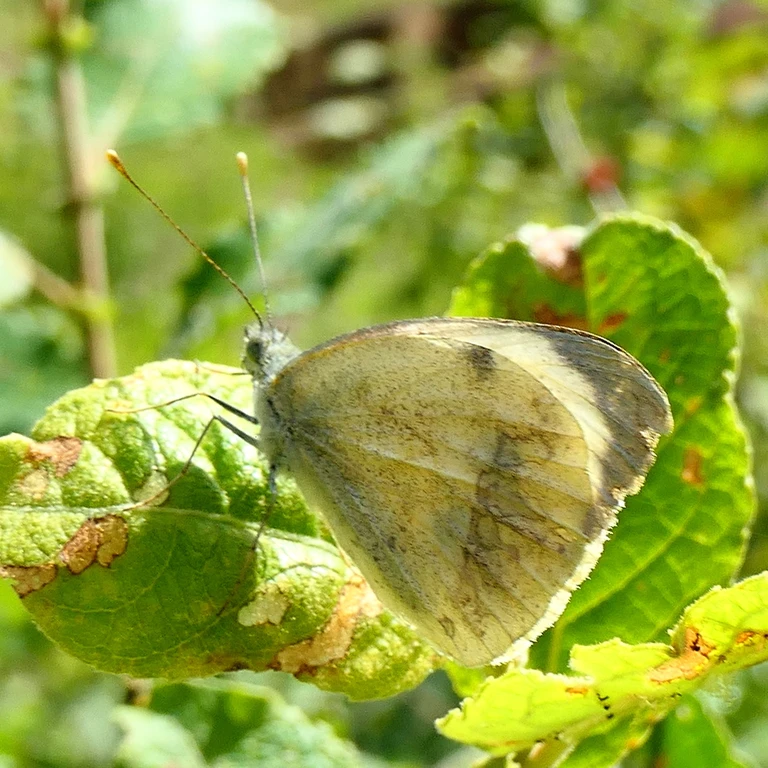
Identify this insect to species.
Pieris brassicae
